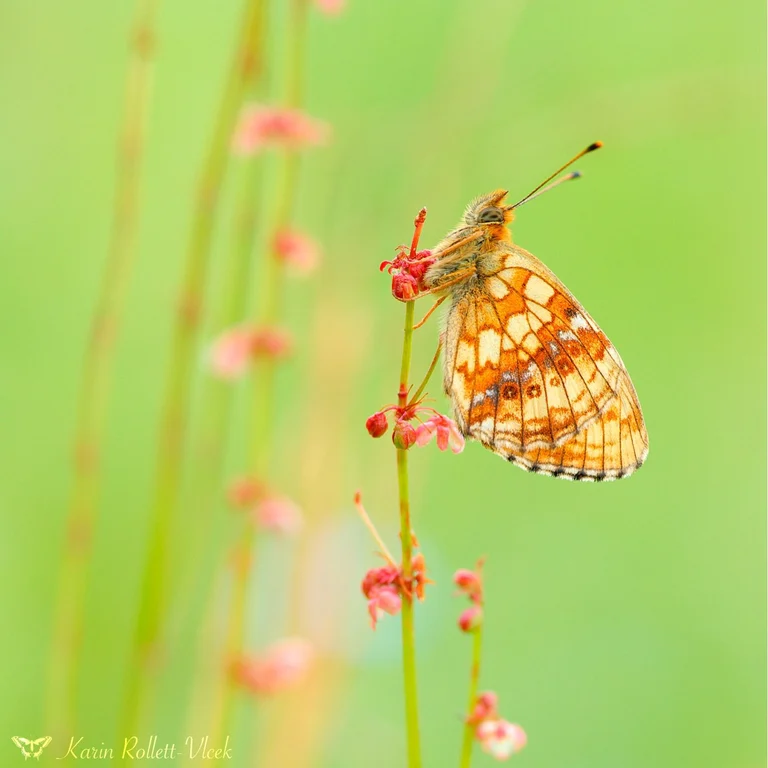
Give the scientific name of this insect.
Brenthis ino
